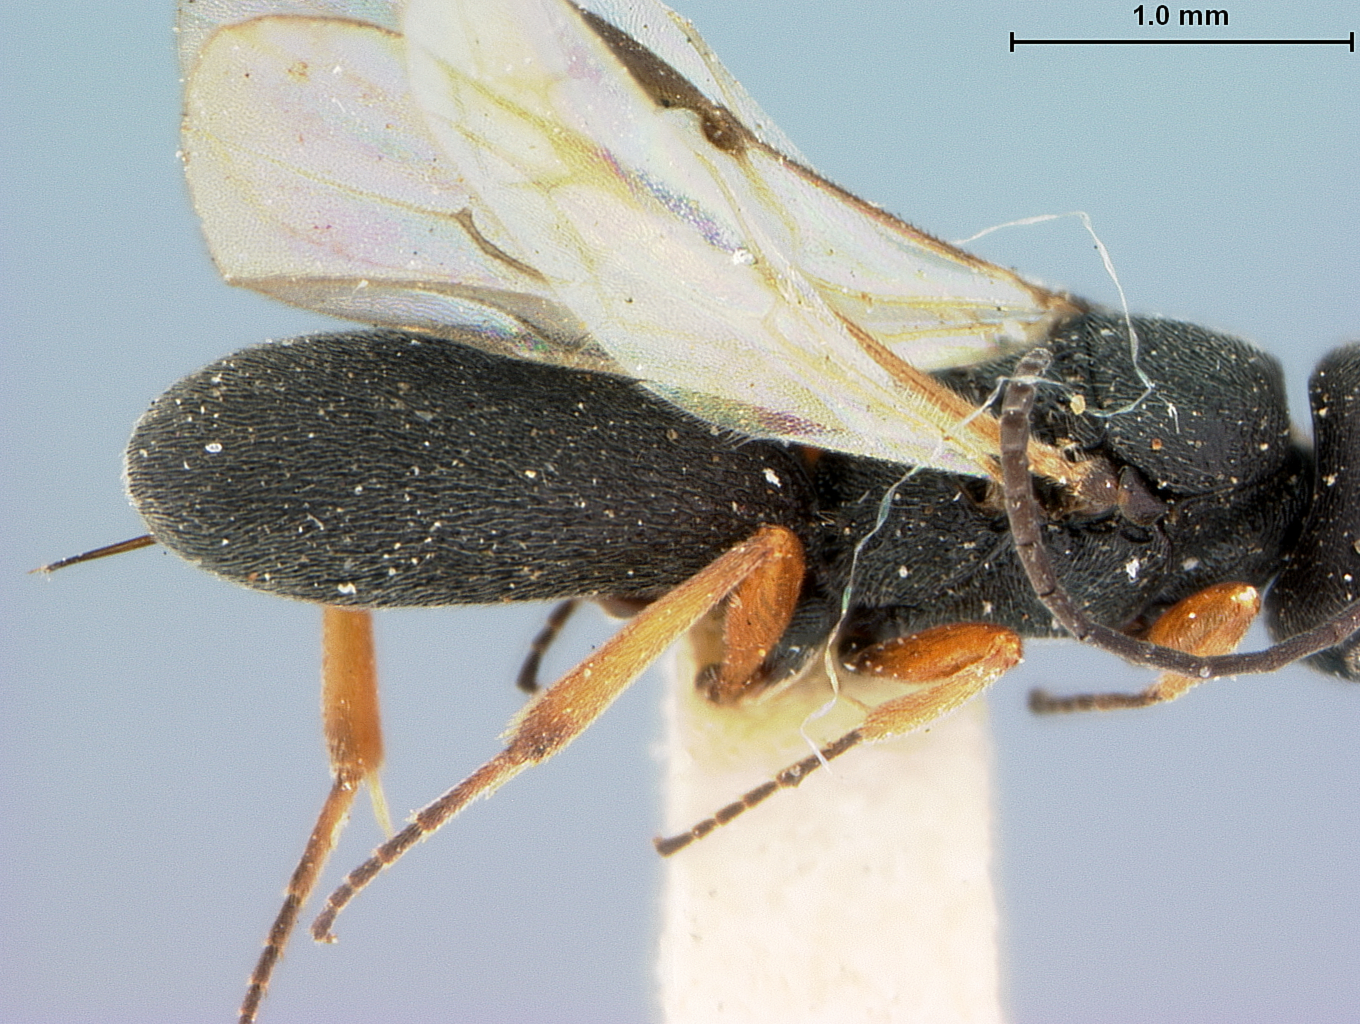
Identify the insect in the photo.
Chelonus teretiventris
